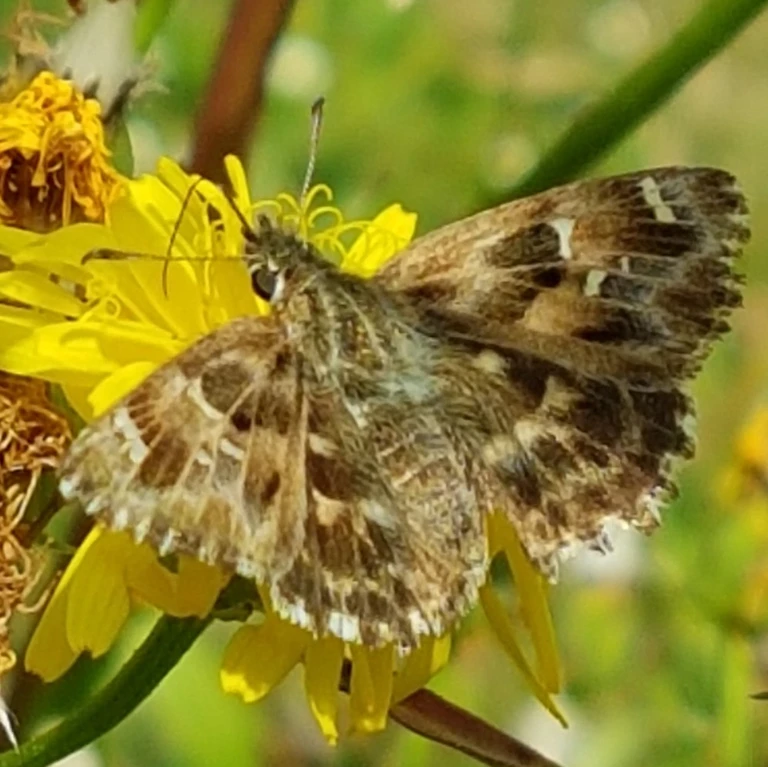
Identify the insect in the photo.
Carcharodus alceae
